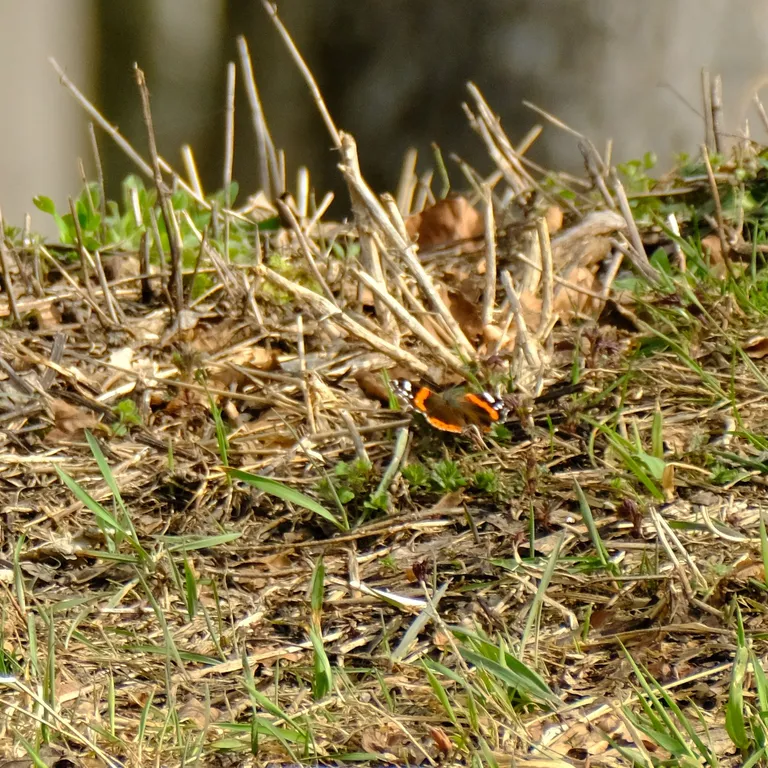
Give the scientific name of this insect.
Vanessa atalanta
